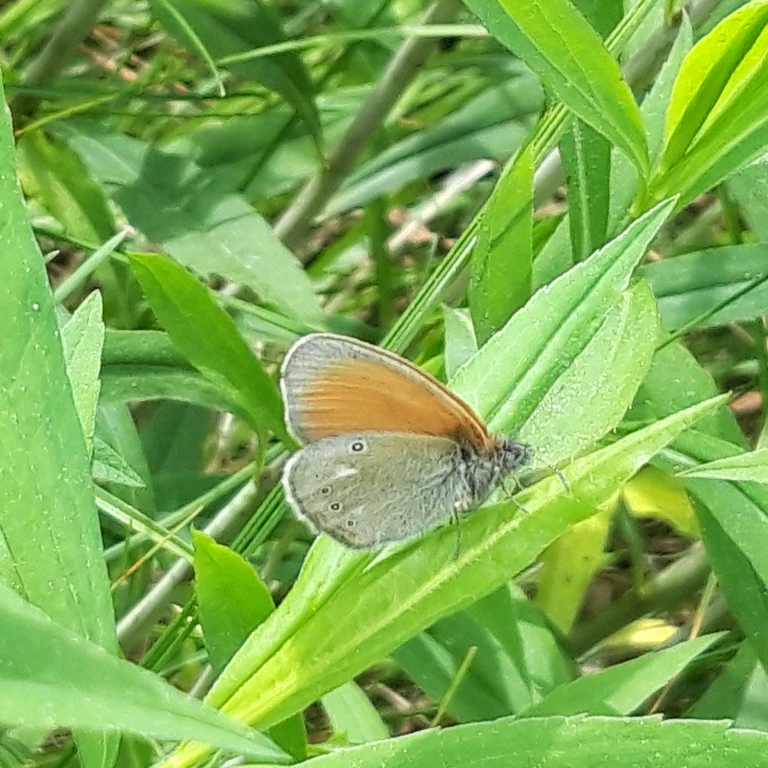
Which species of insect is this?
Coenonympha glycerion (also Coenonympha iphis)
